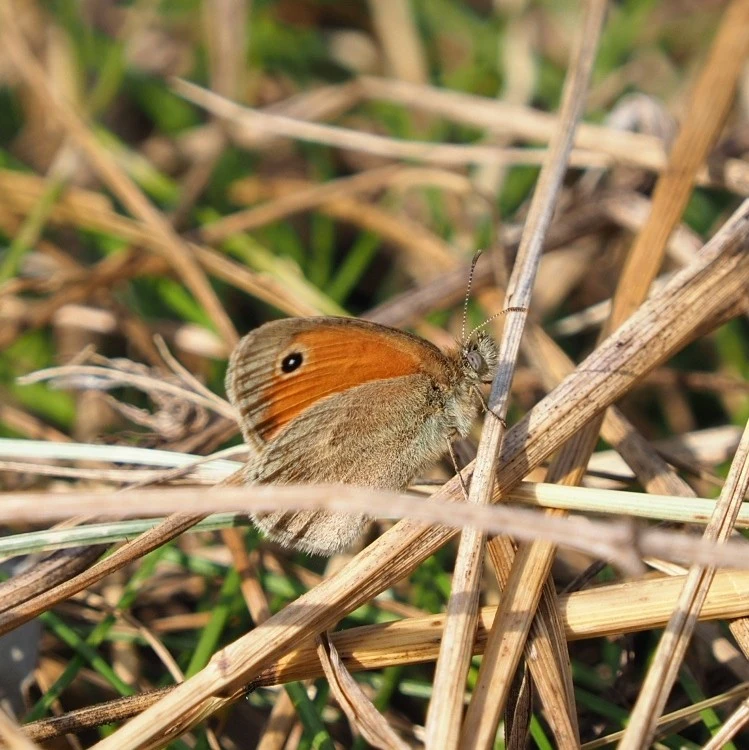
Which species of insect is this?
Coenonympha pamphilus
